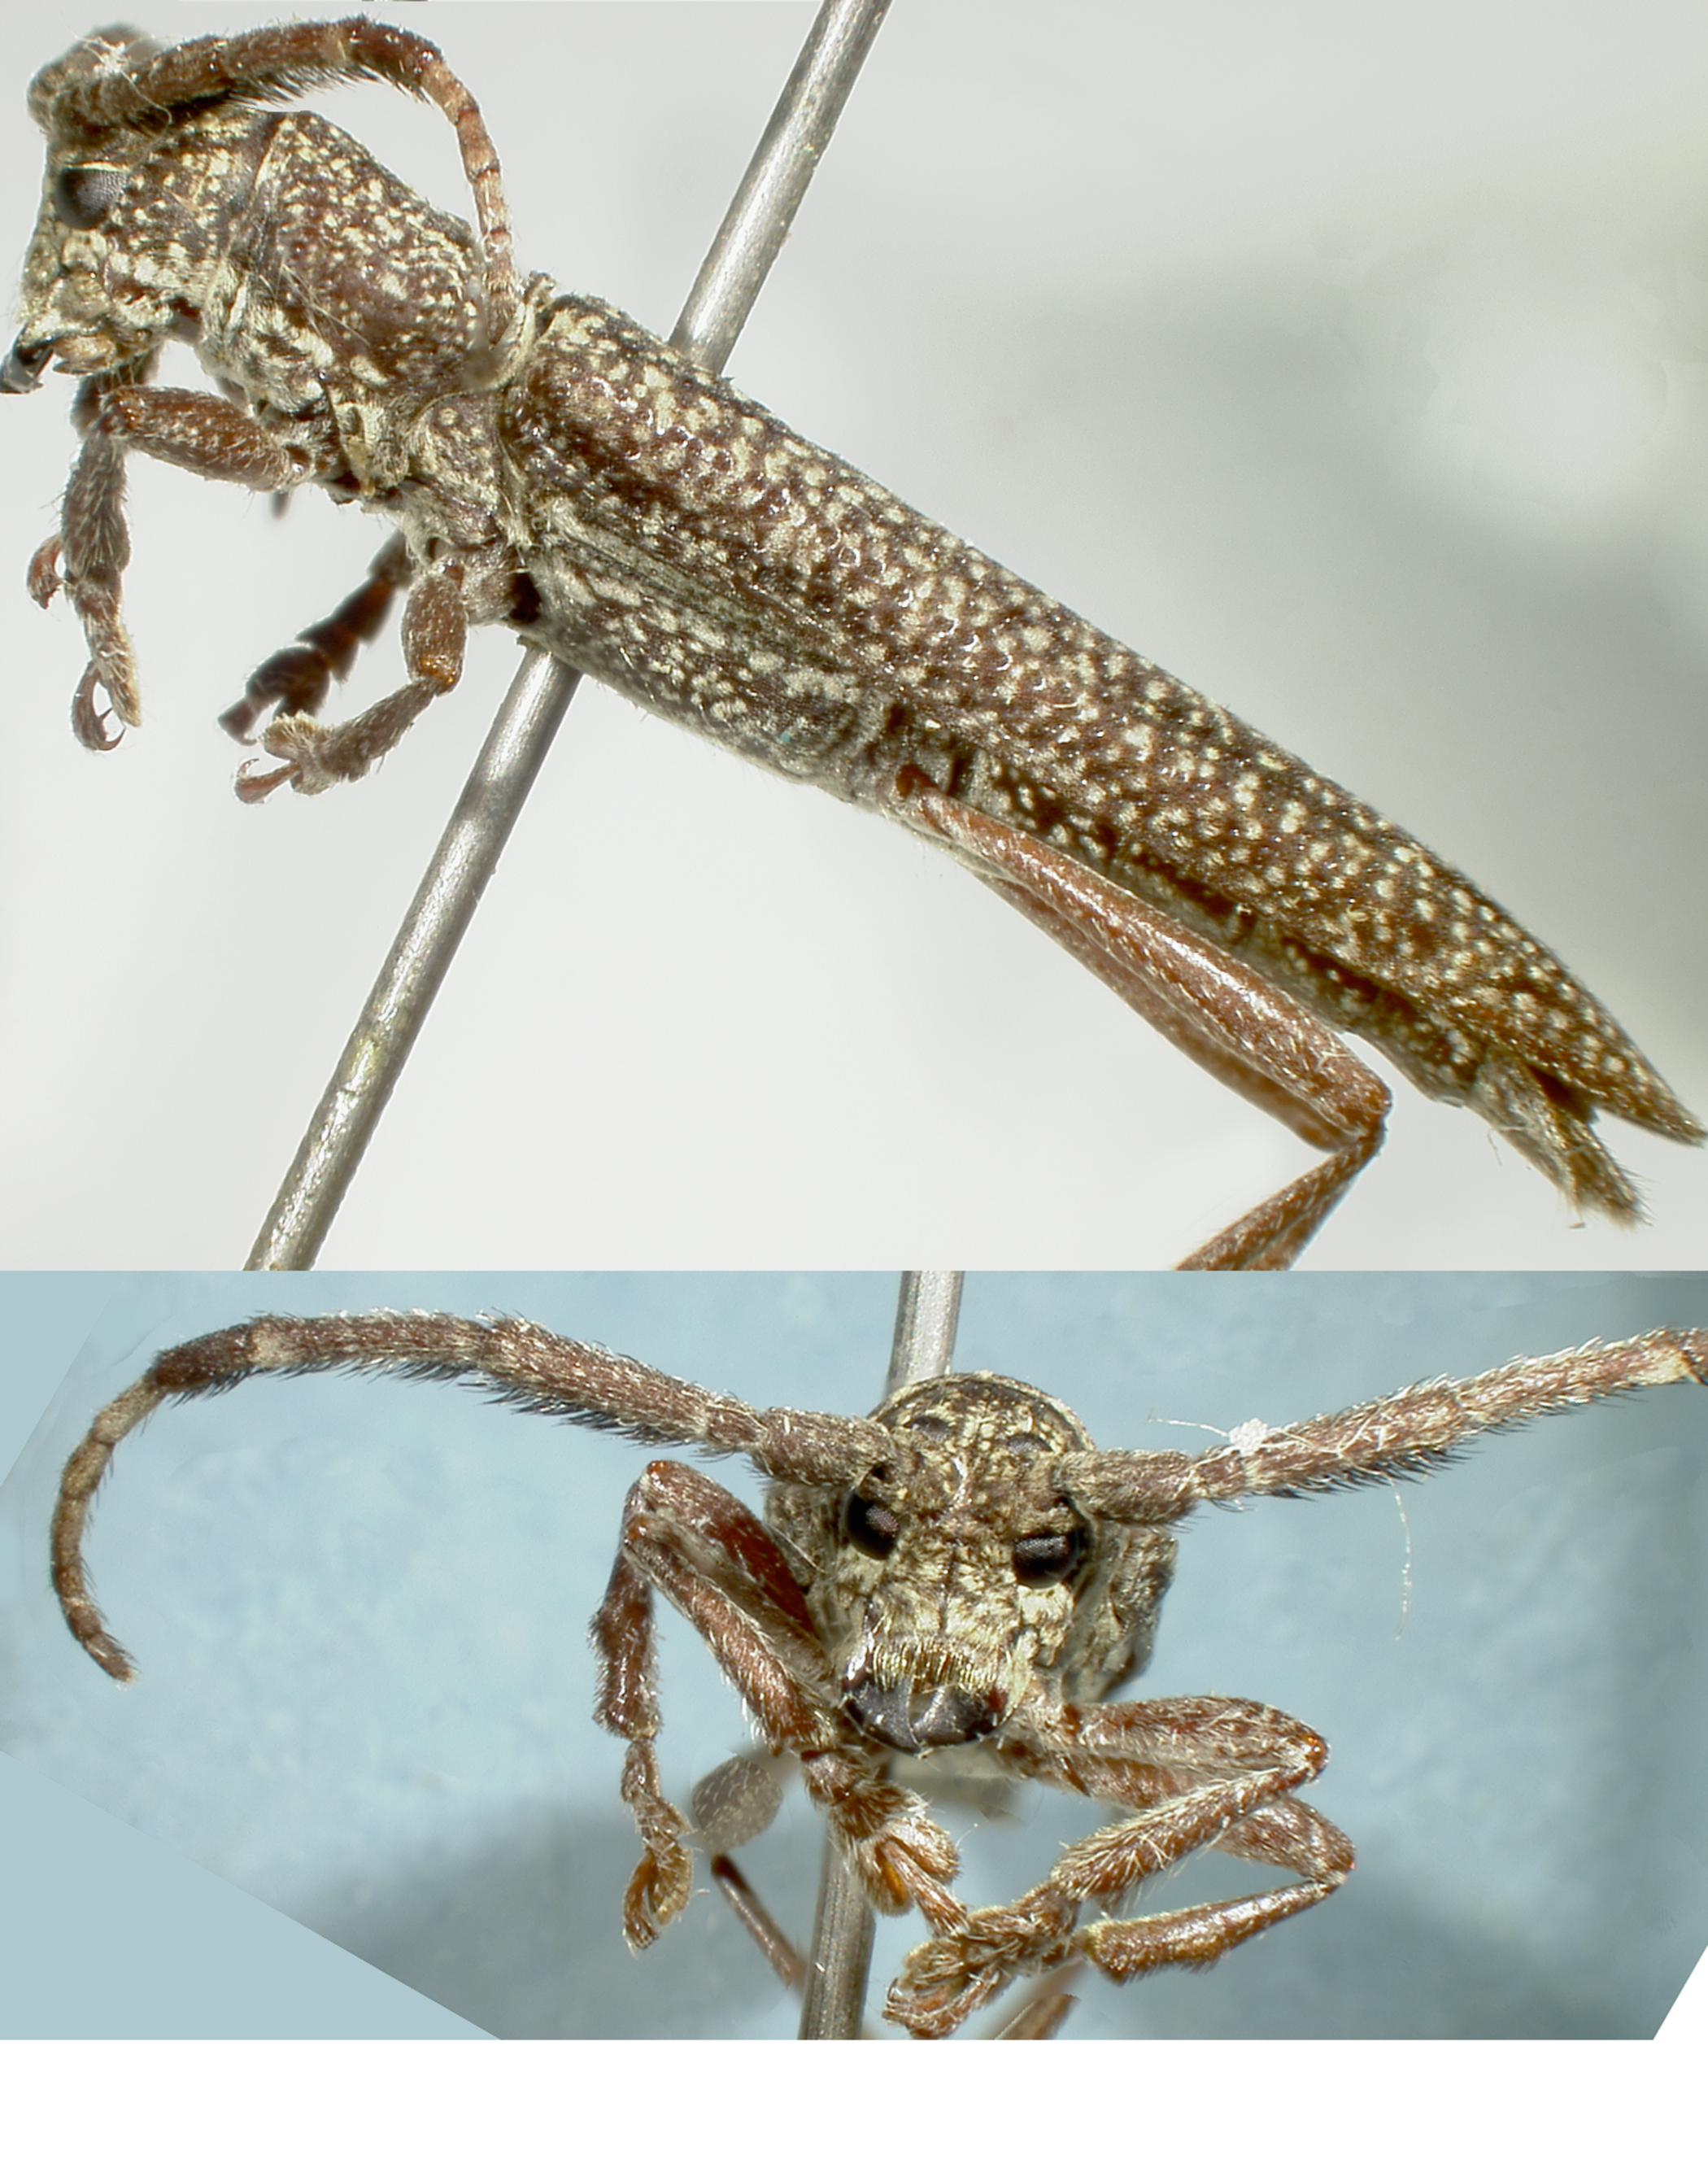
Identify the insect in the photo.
Ectatosia maculosa
